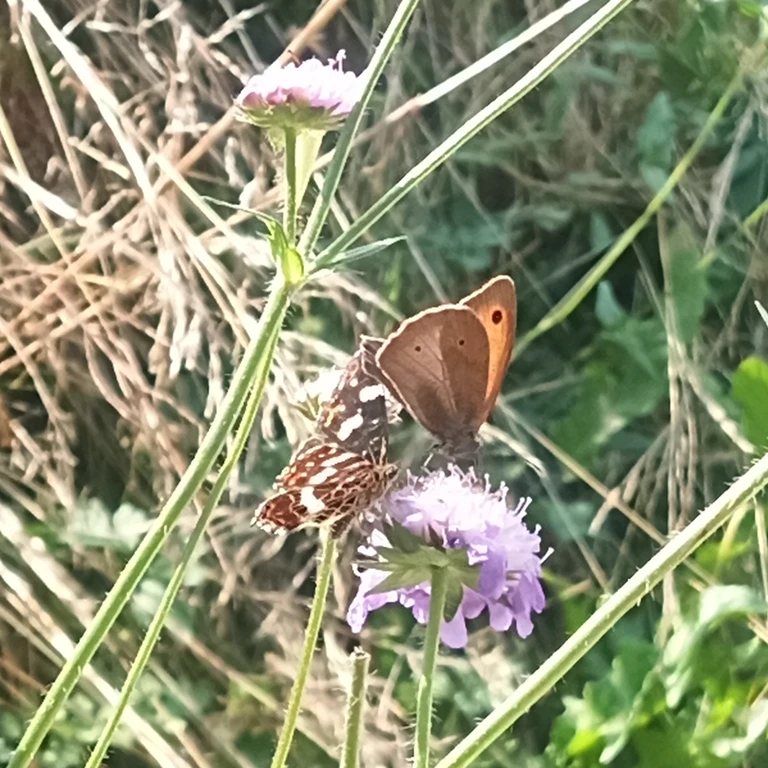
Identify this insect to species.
Maniola jurtina
